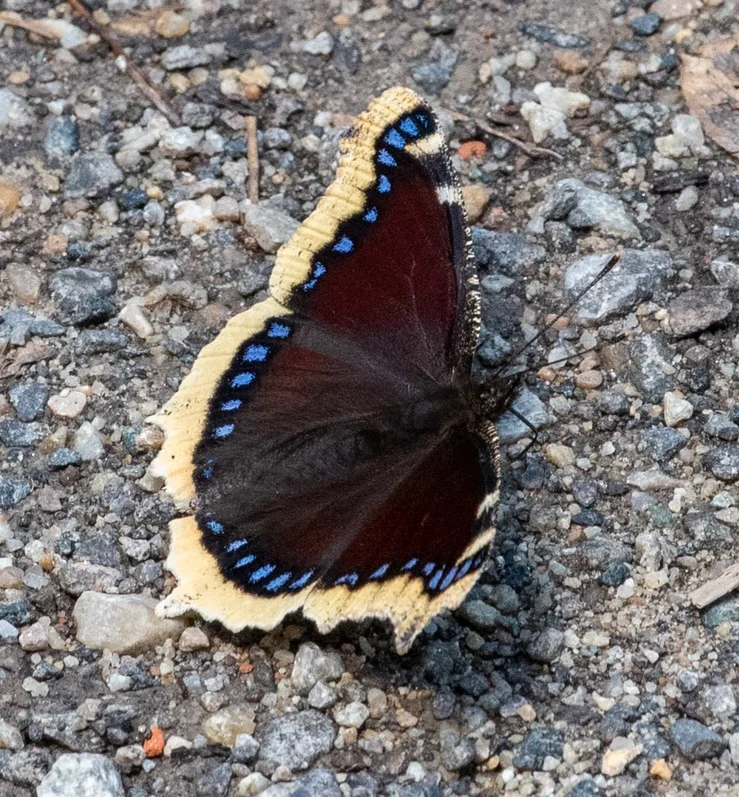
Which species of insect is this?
Nymphalis antiopa
